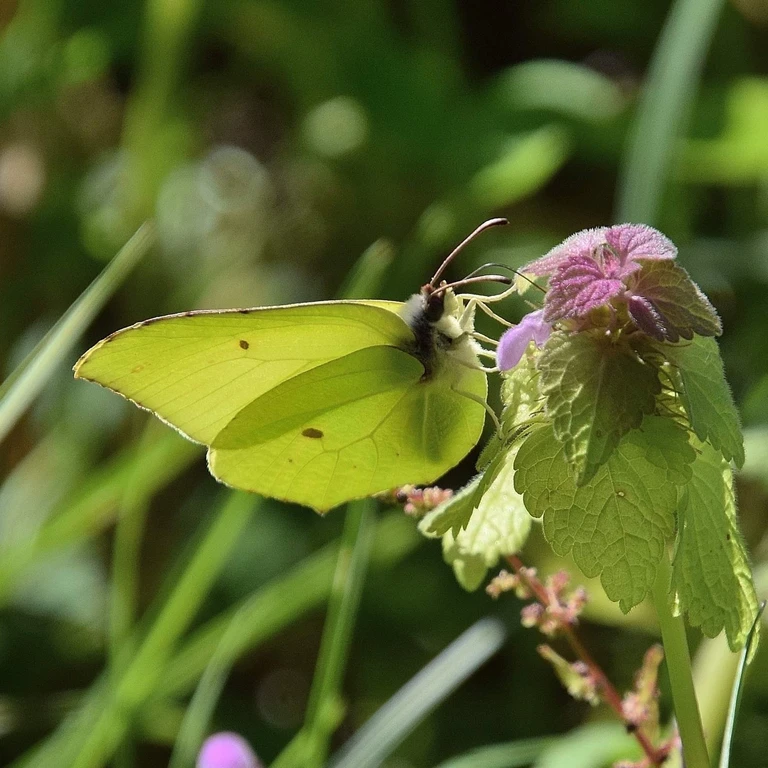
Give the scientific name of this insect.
Gonepteryx rhamni
